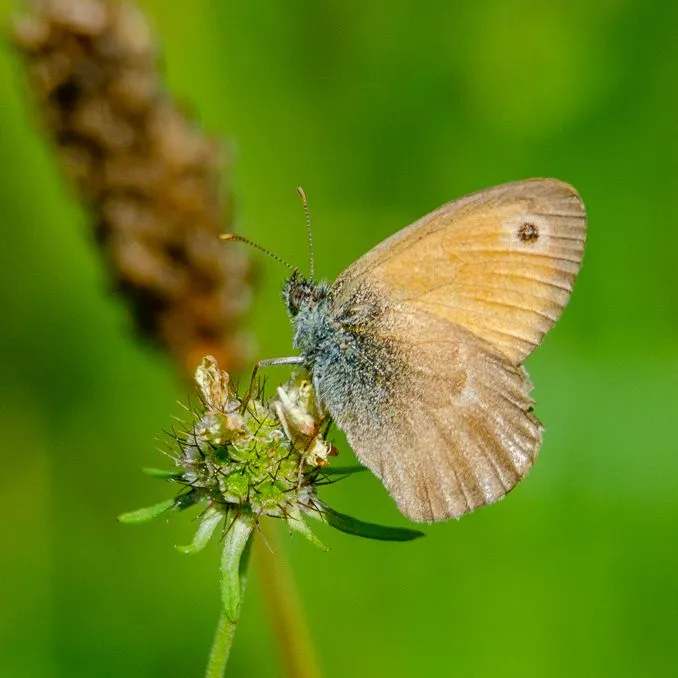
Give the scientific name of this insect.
Coenonympha pamphilus
